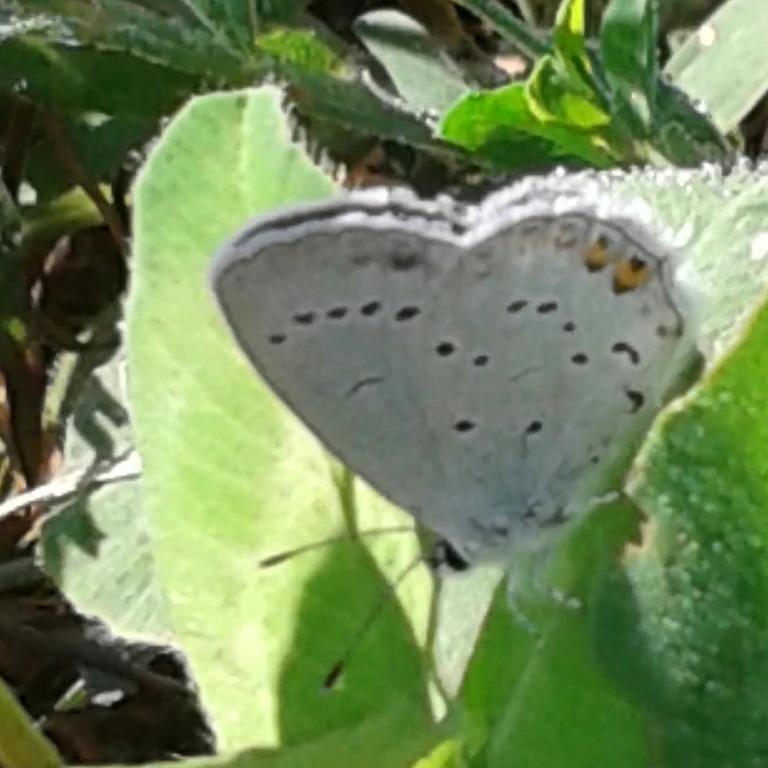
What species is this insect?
Cupido argiades (also Elkalyce argiades)
